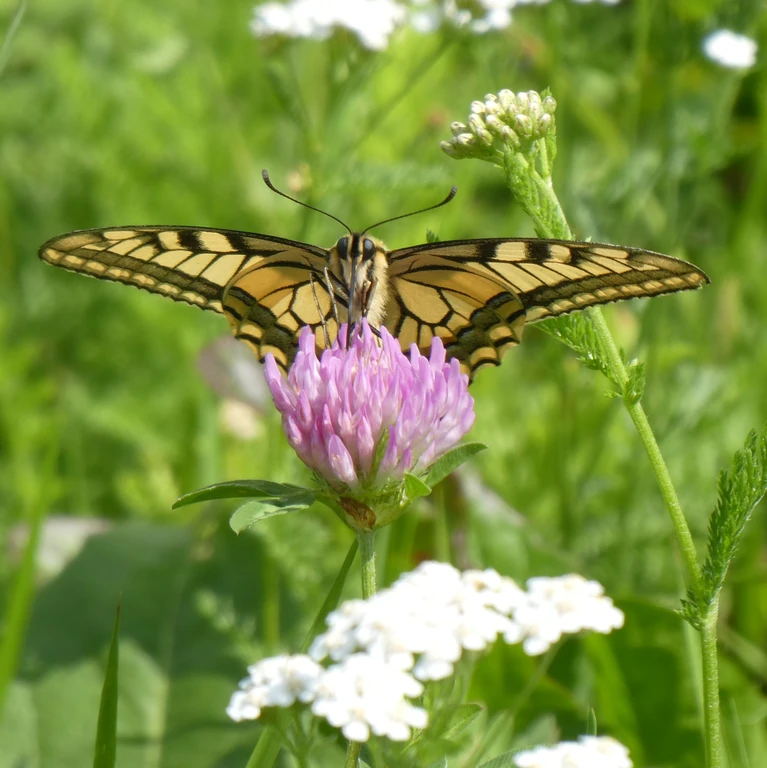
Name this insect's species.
Papilio machaon
